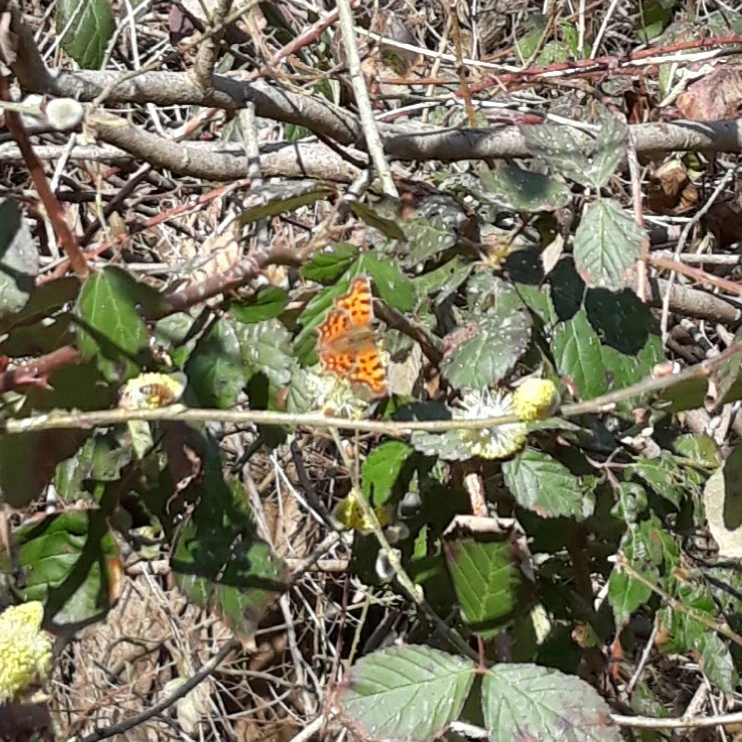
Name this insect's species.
Polygonia c-album
